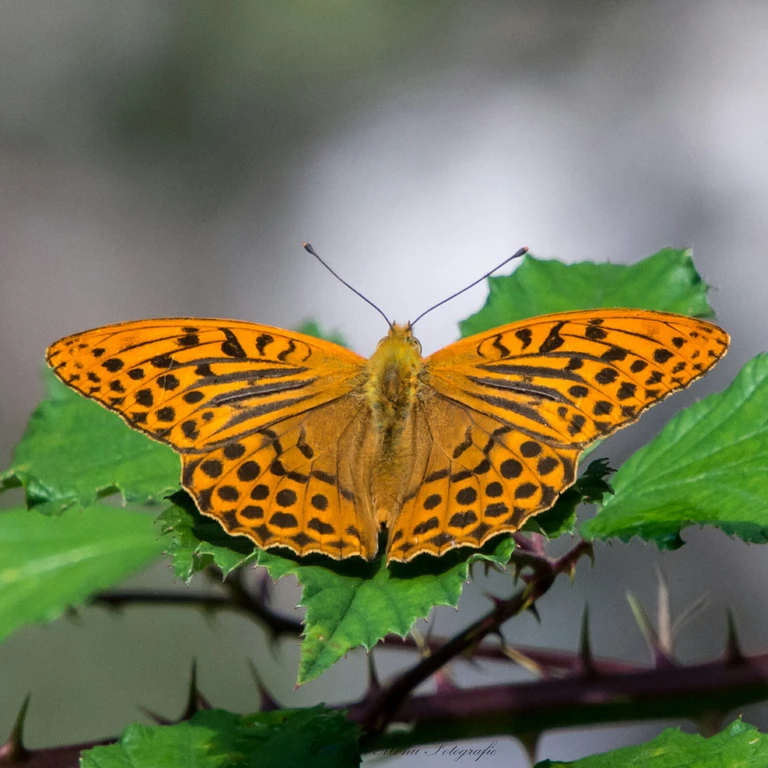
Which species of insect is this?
Argynnis paphia
